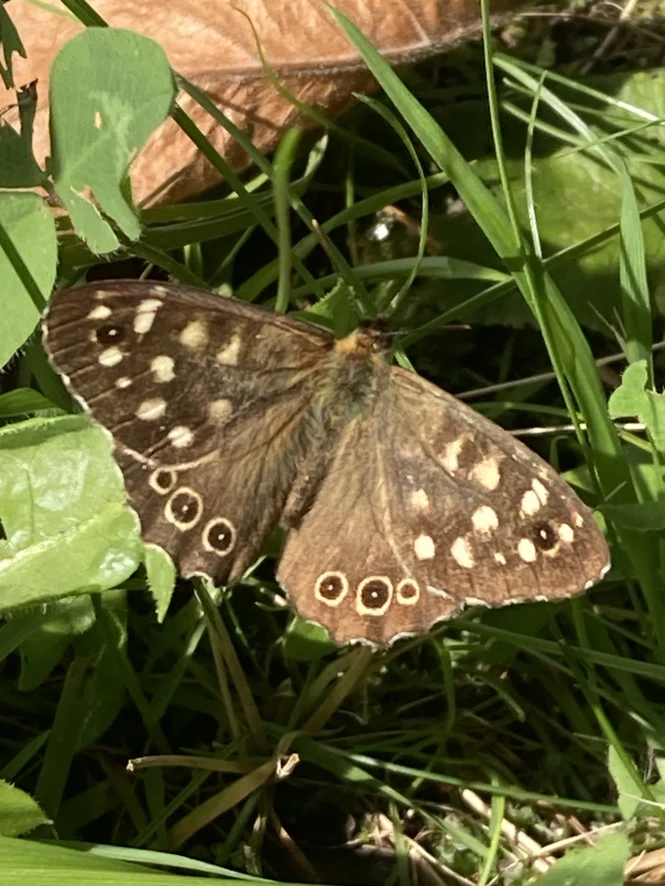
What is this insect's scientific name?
Pararge aegeria
